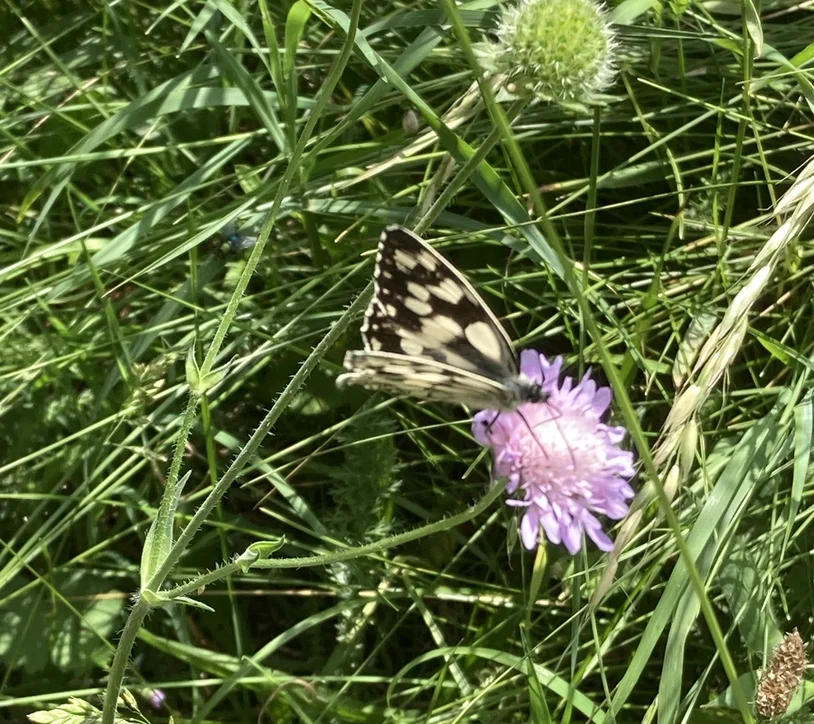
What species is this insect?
Melanargia galathea
